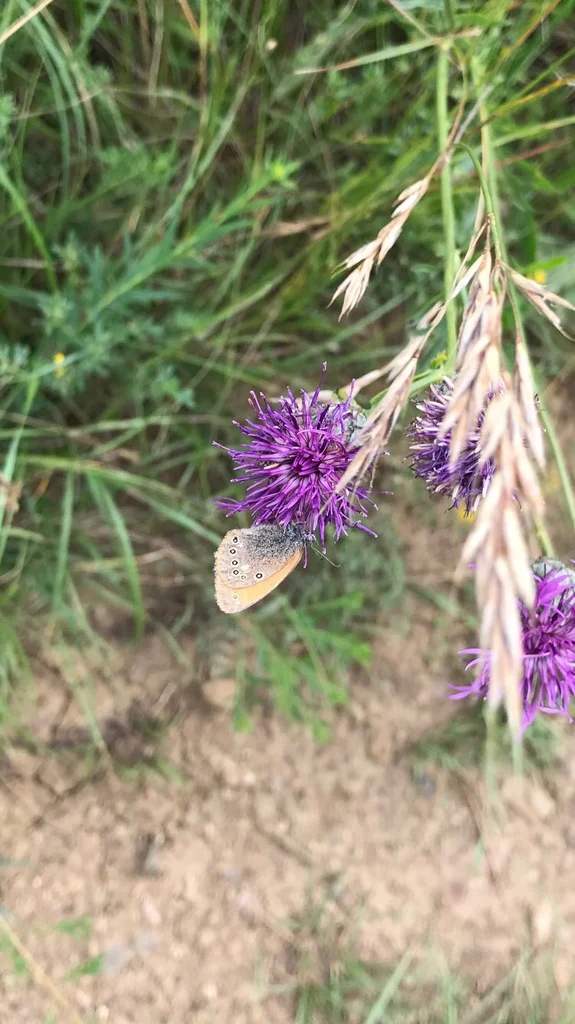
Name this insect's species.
Coenonympha glycerion (also Coenonympha iphis)
